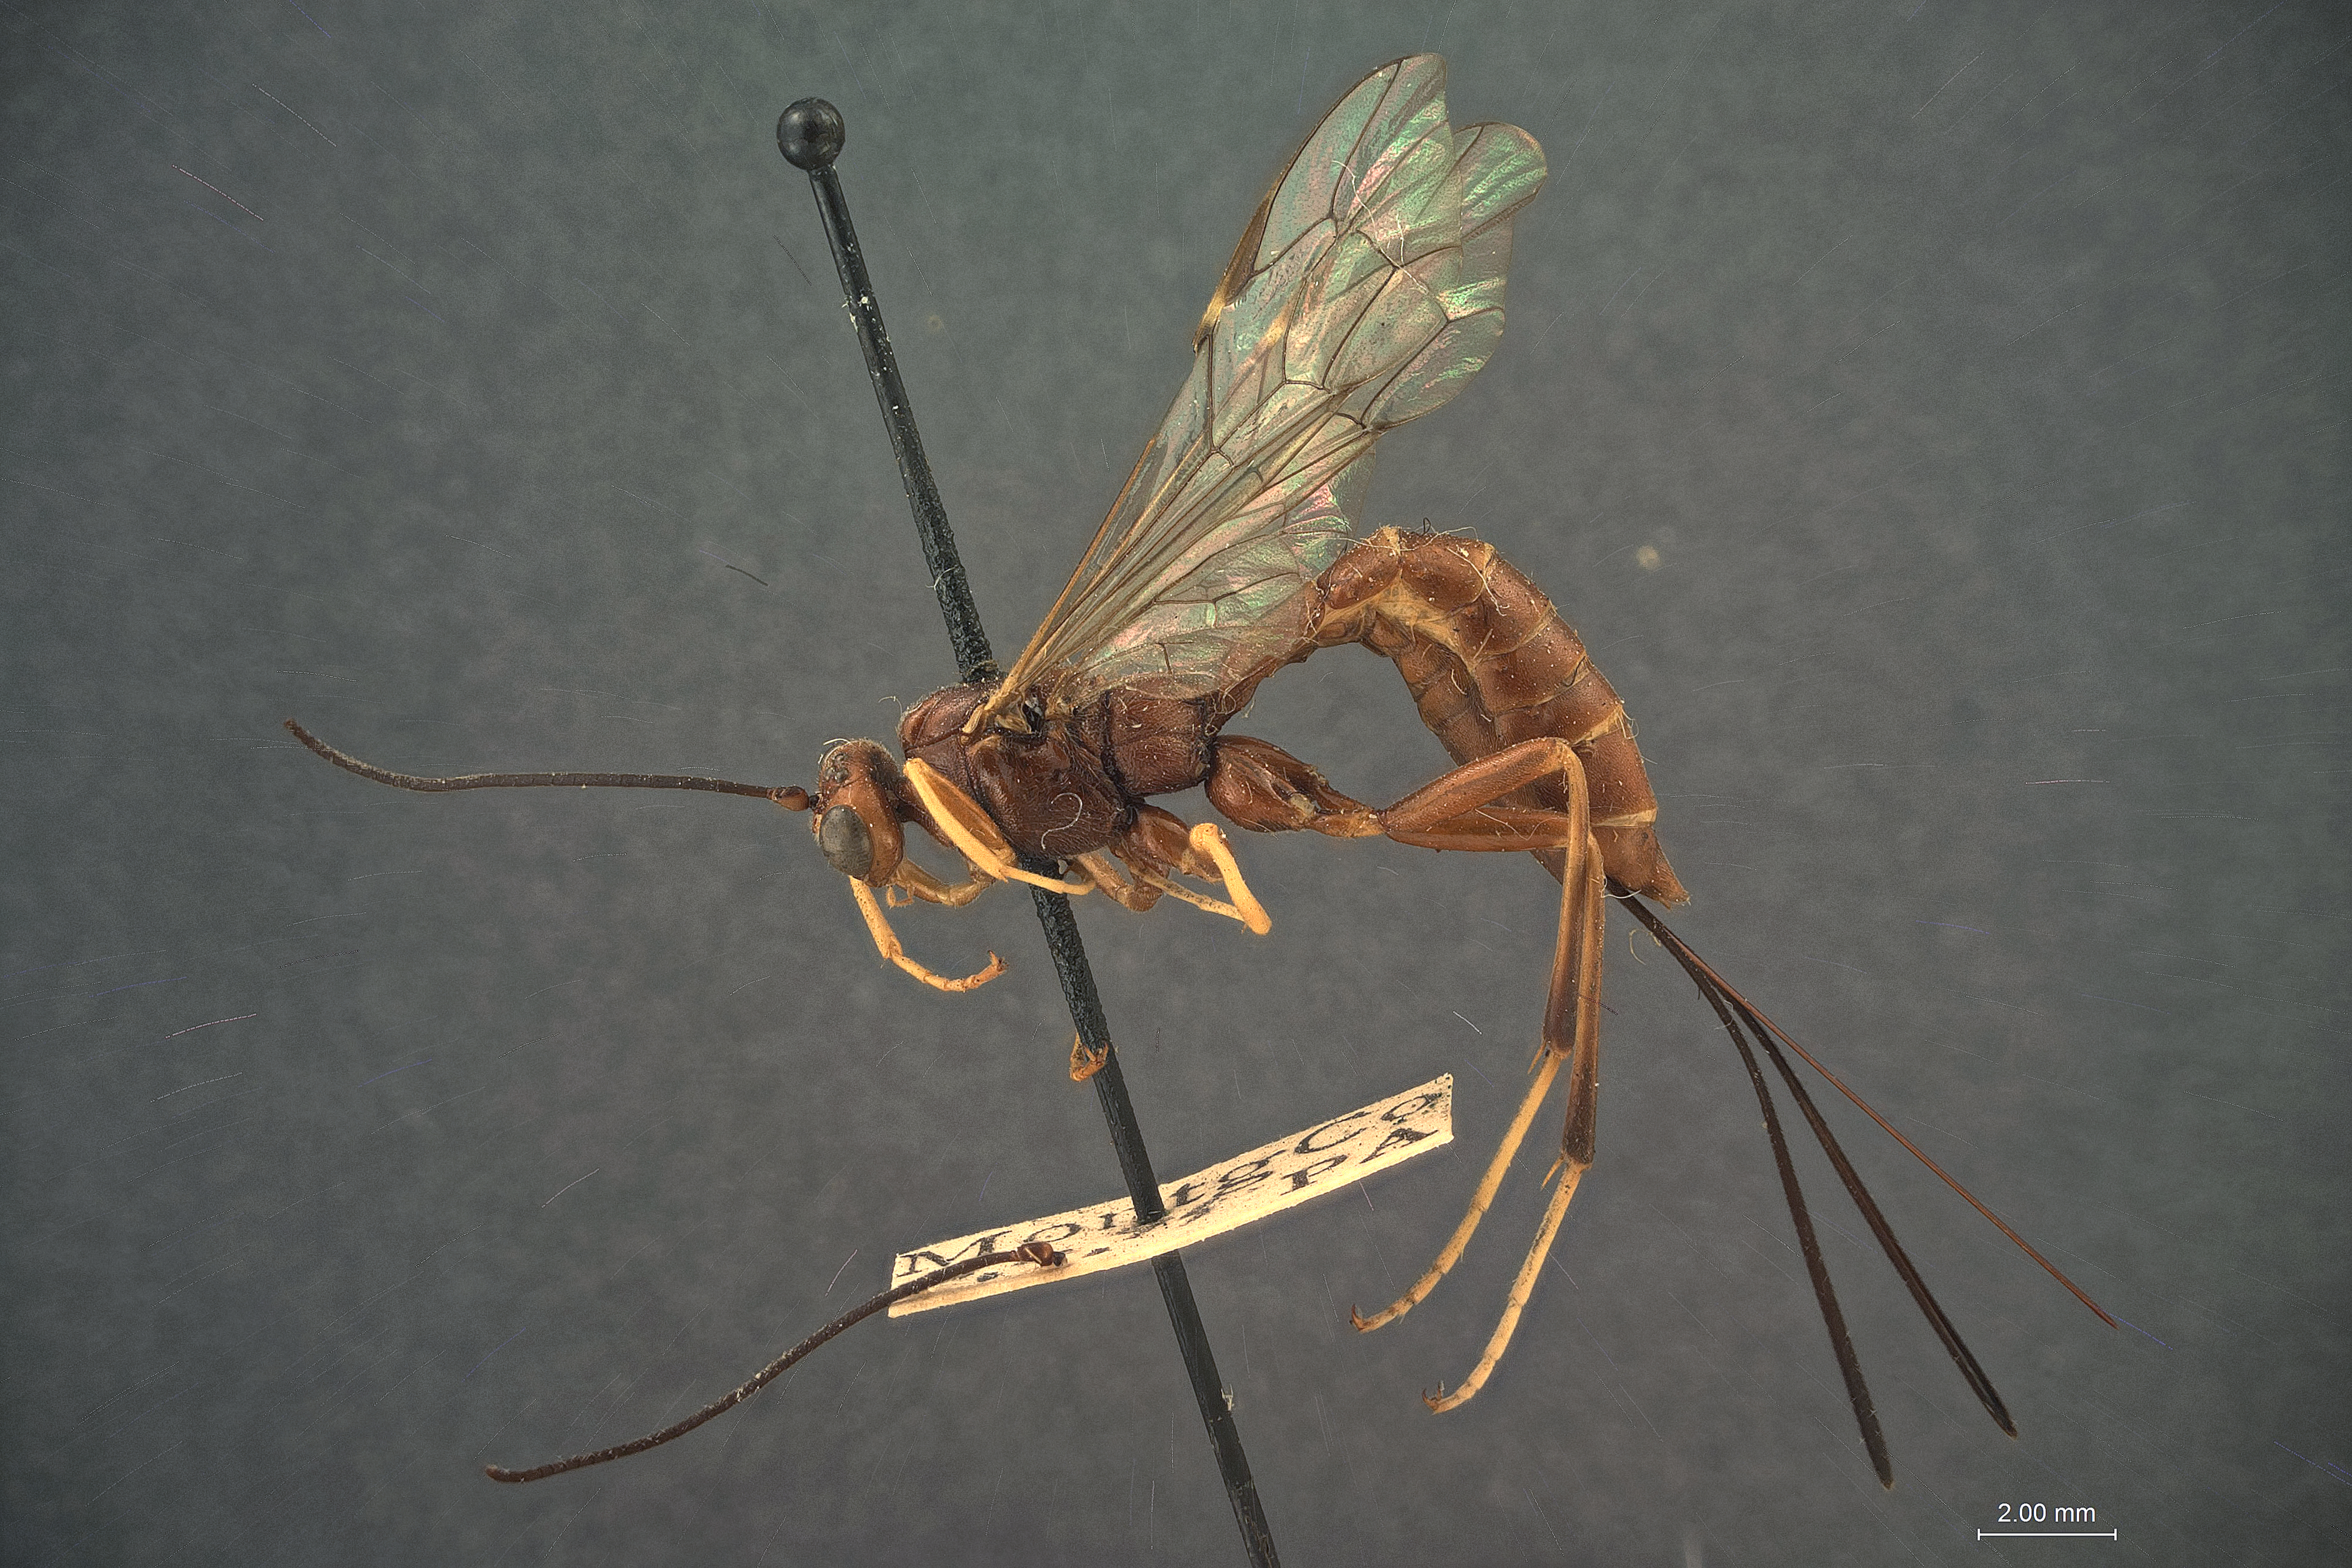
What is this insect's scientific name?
Coleocentrus similis
